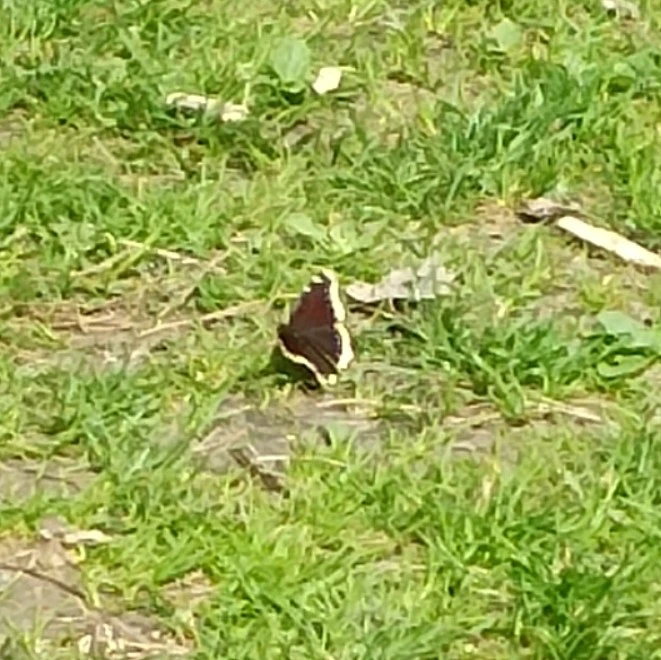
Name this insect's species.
Nymphalis antiopa
